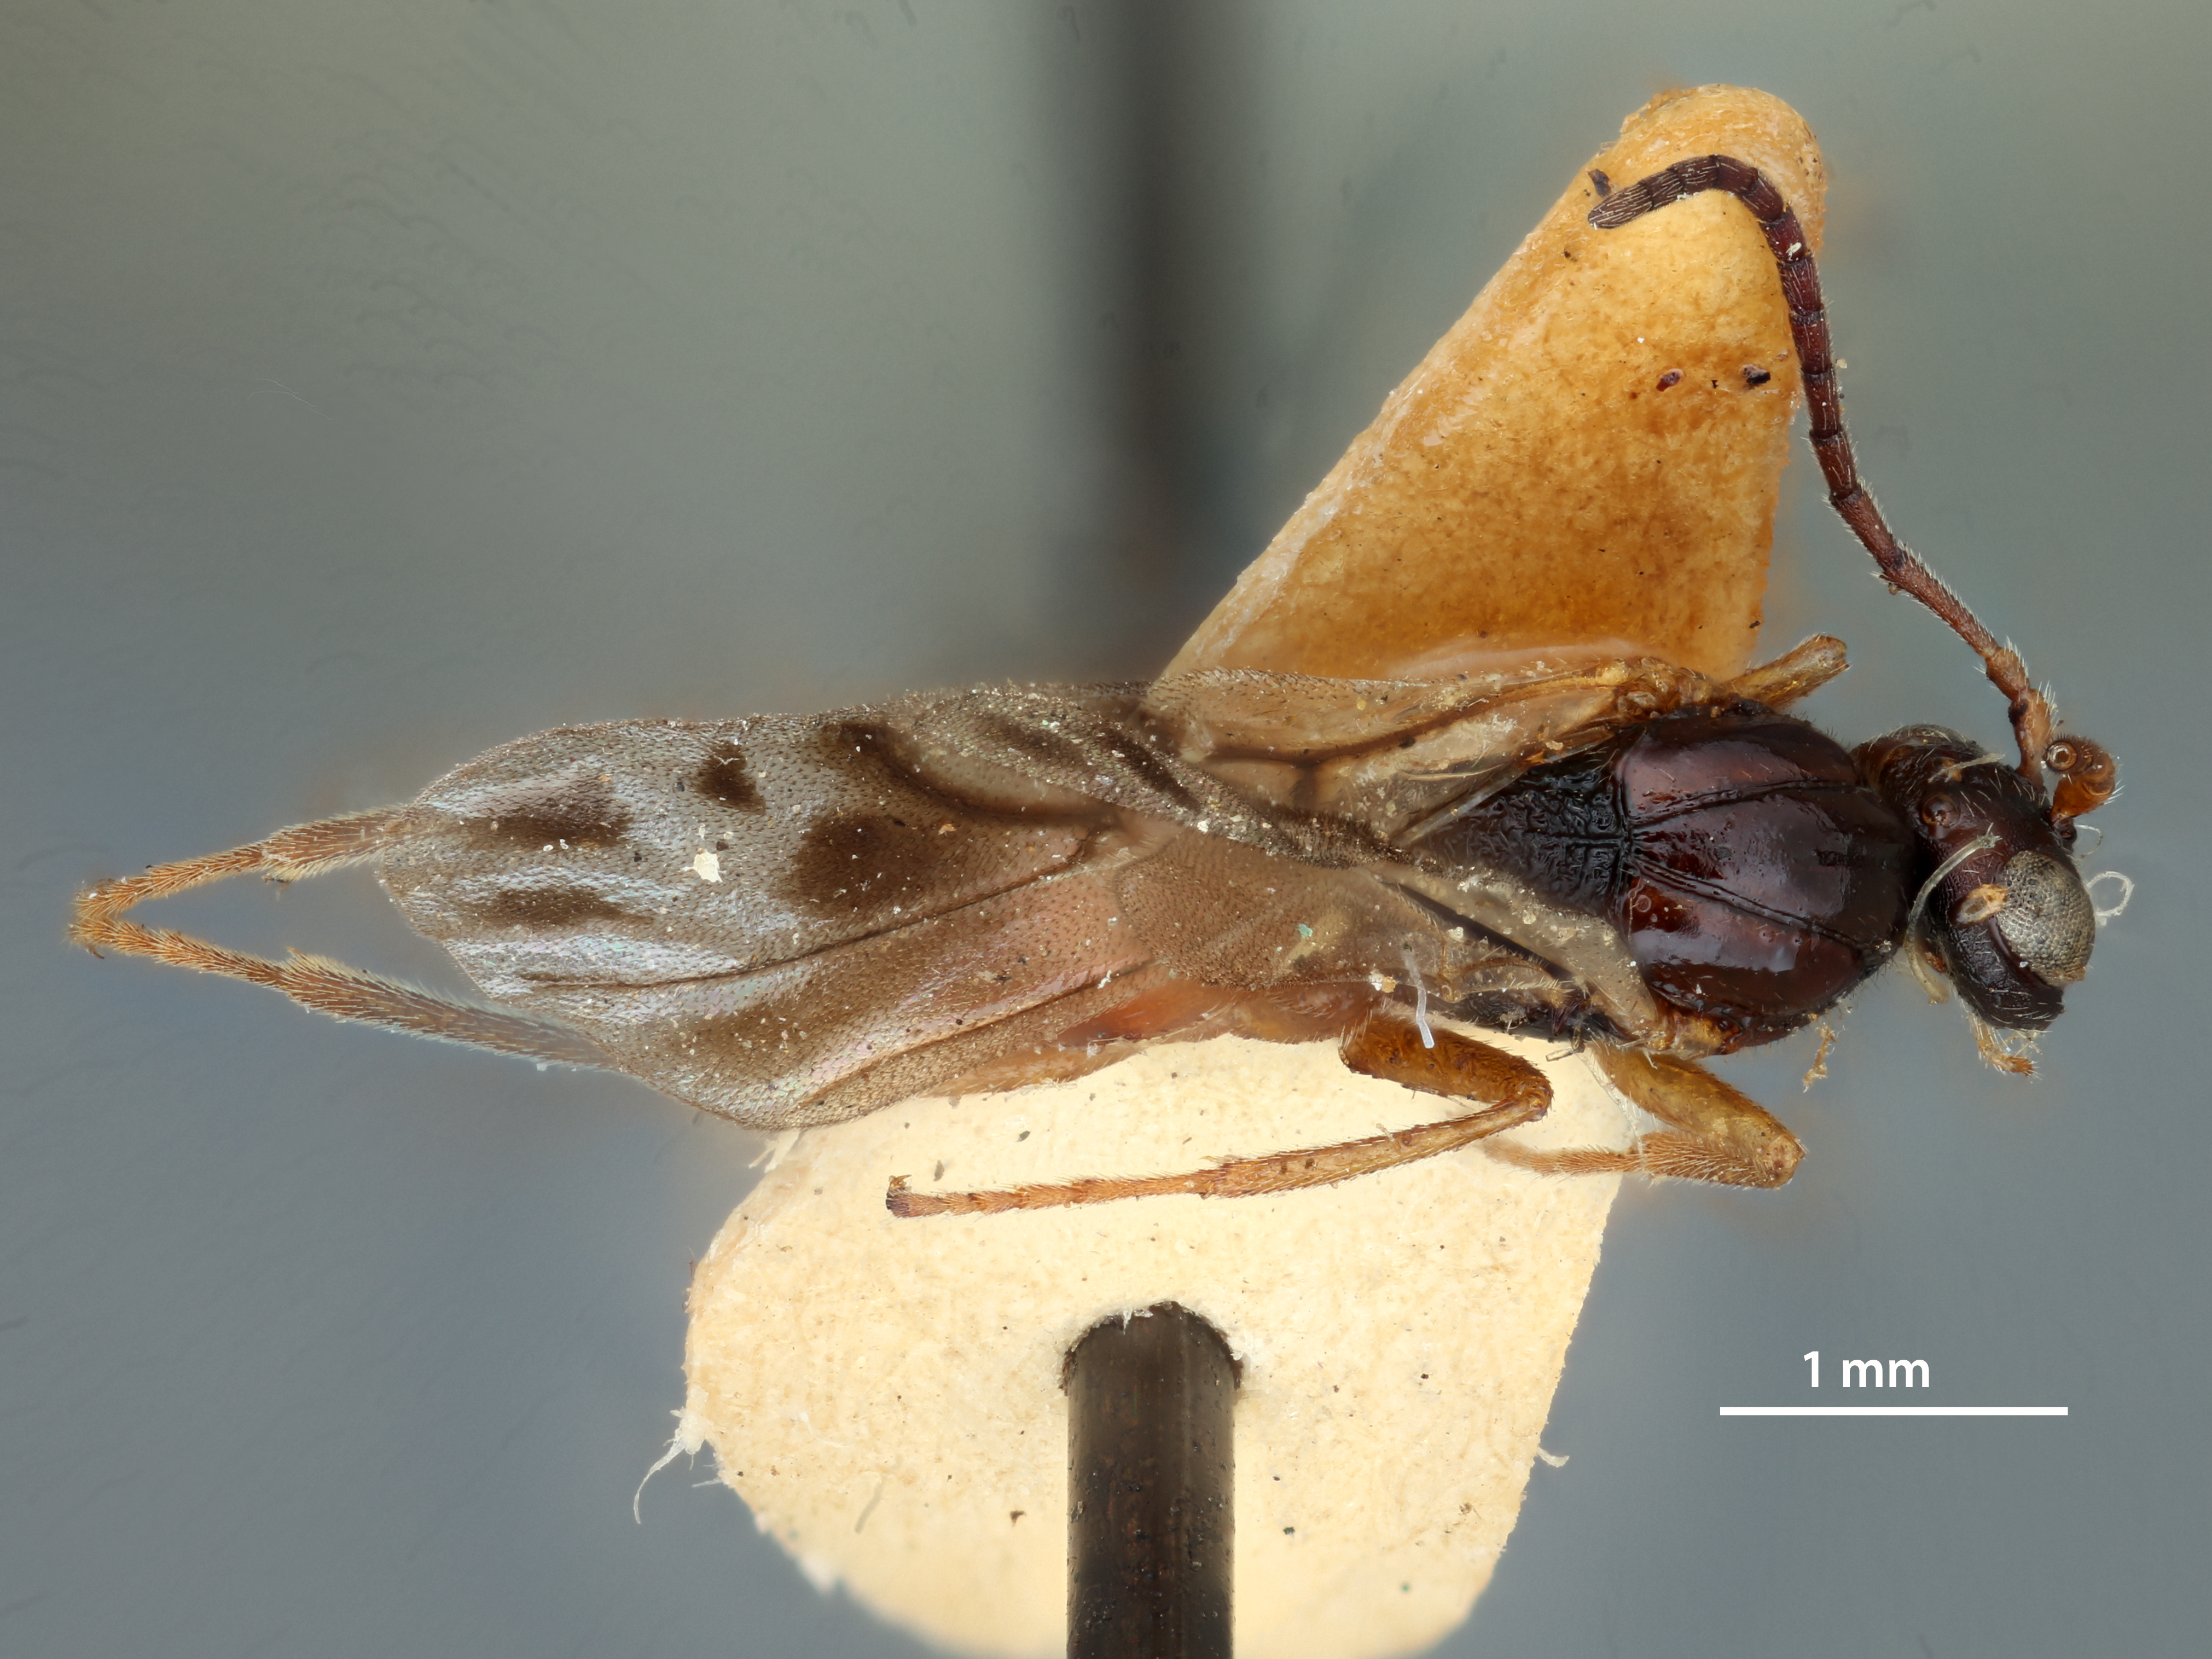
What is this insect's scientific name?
Trigonaspis obconica
